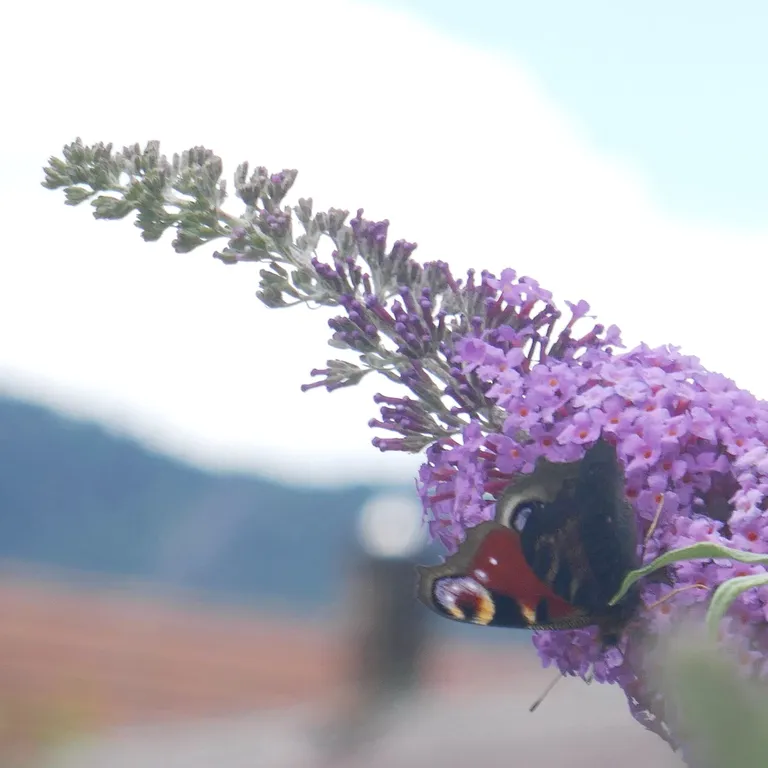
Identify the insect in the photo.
Aglais io
